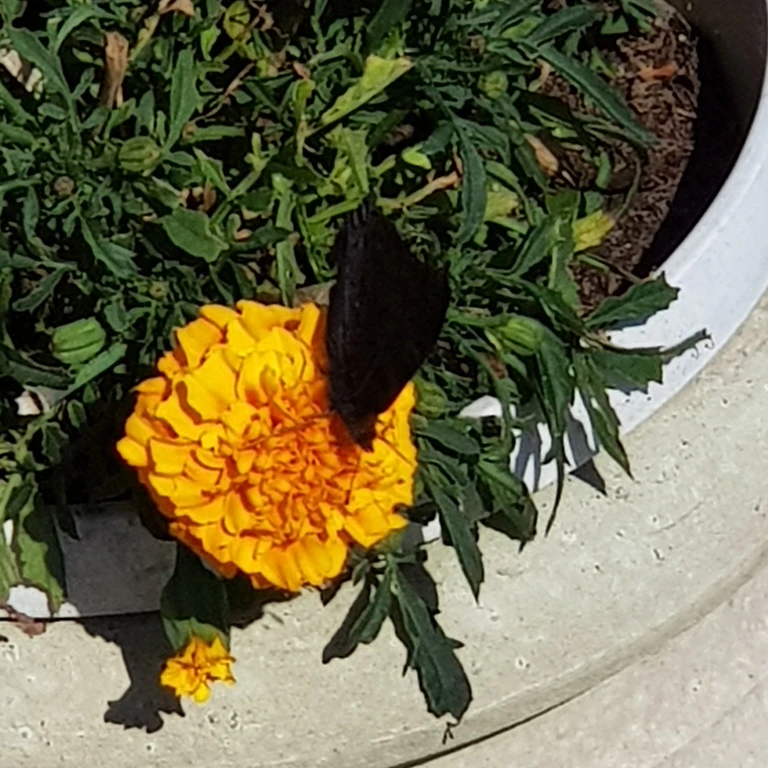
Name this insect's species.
Aglais io
